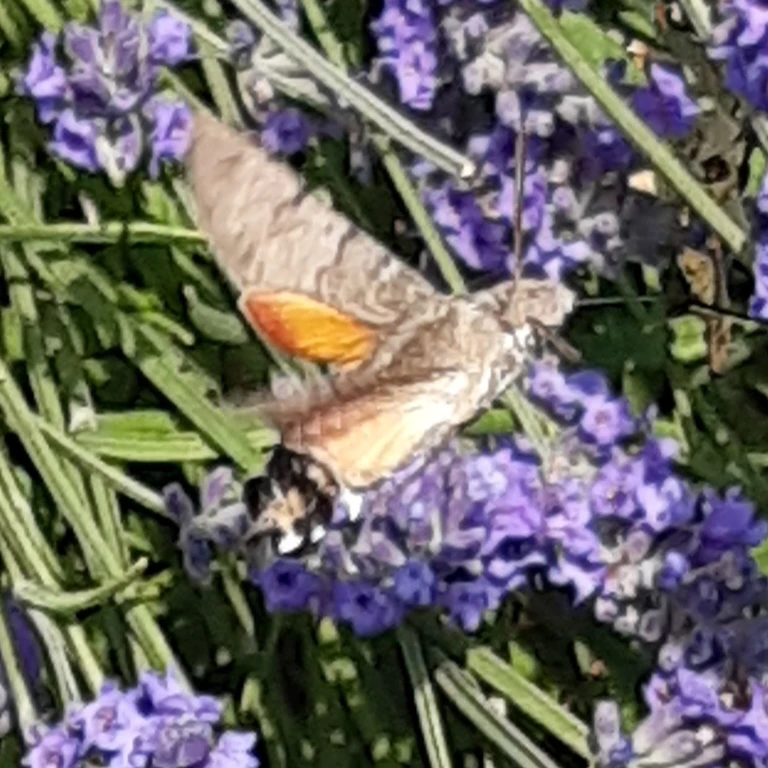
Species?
Macroglossum stellatarum
